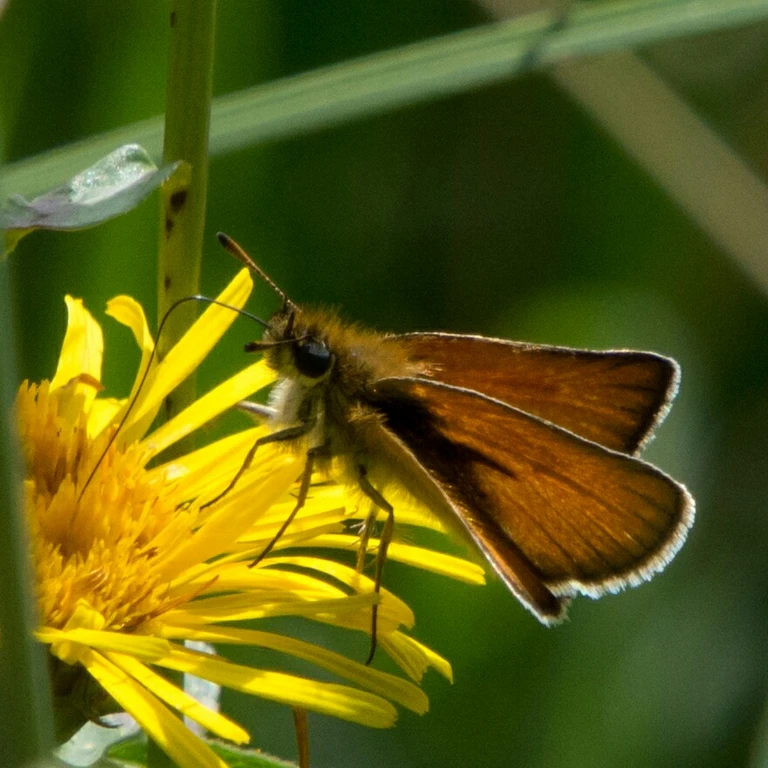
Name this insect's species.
Thymelicus lineola
